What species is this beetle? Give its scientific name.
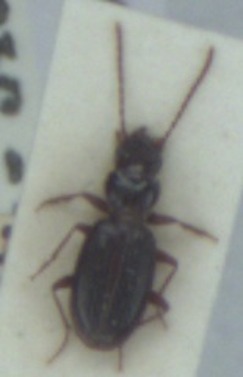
Bembidion nigropiceum
